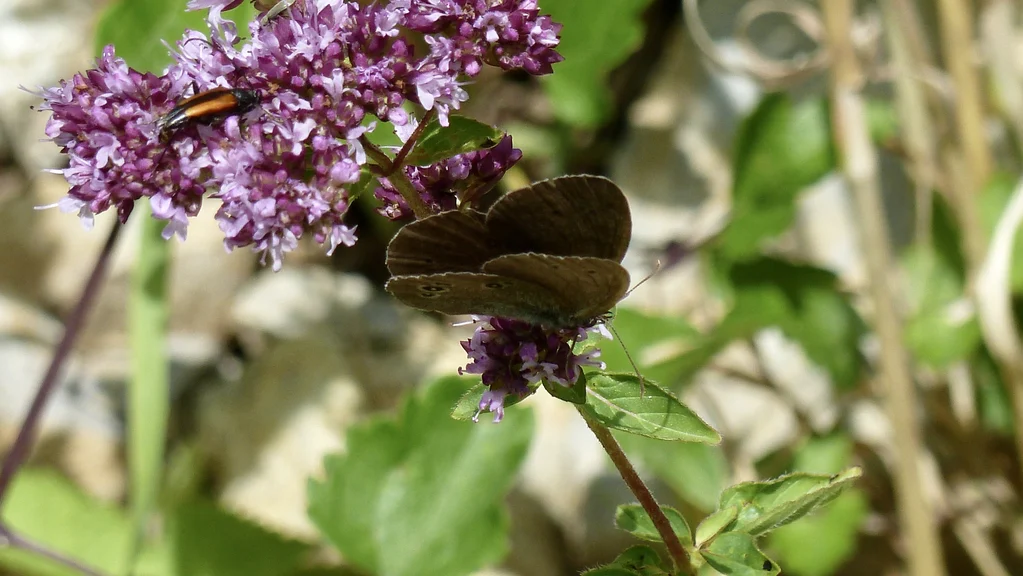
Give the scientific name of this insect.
Aphantopus hyperantus
